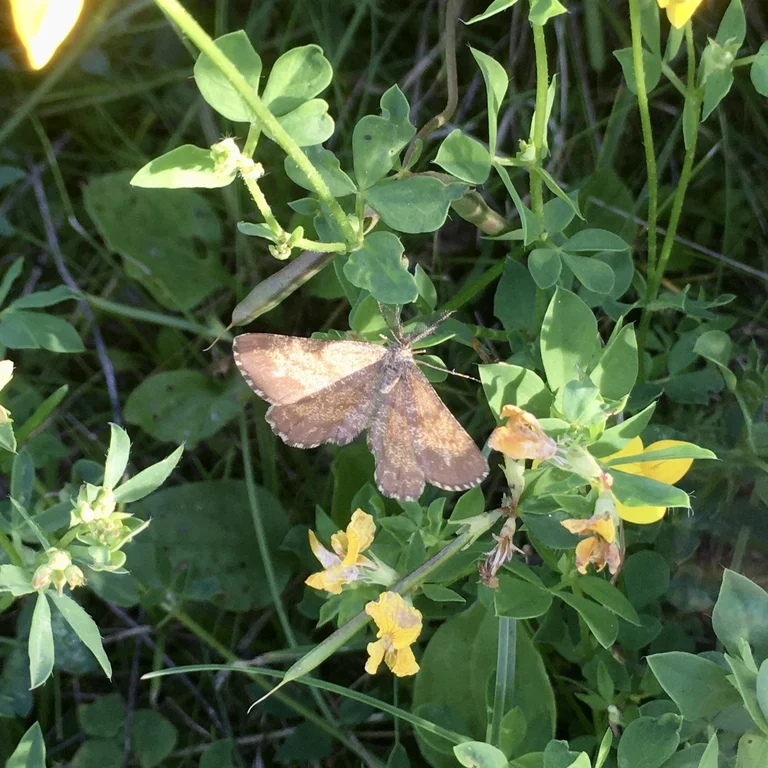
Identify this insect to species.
Ematurga atomaria
